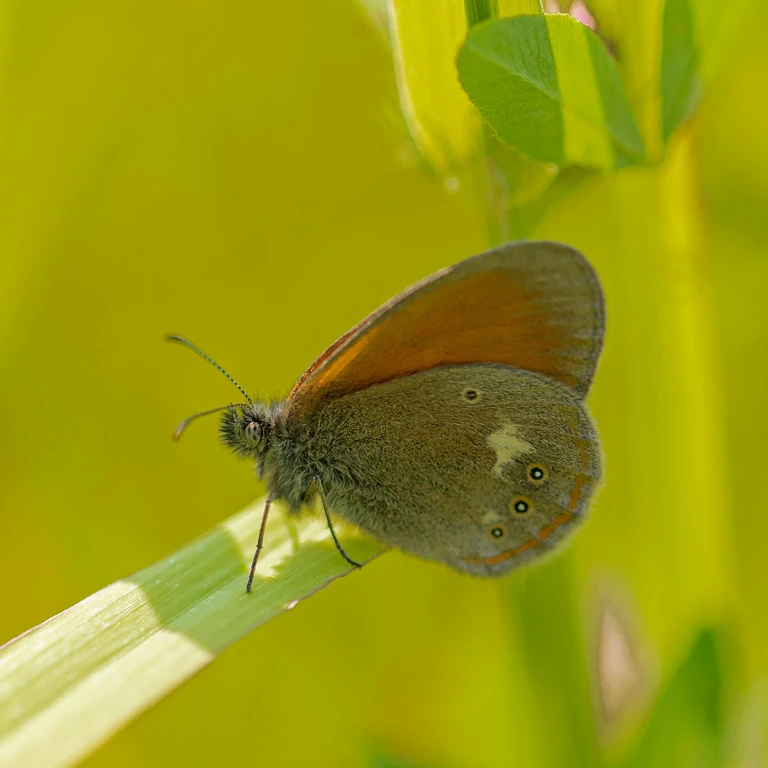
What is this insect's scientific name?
Coenonympha glycerion (also Coenonympha iphis)
